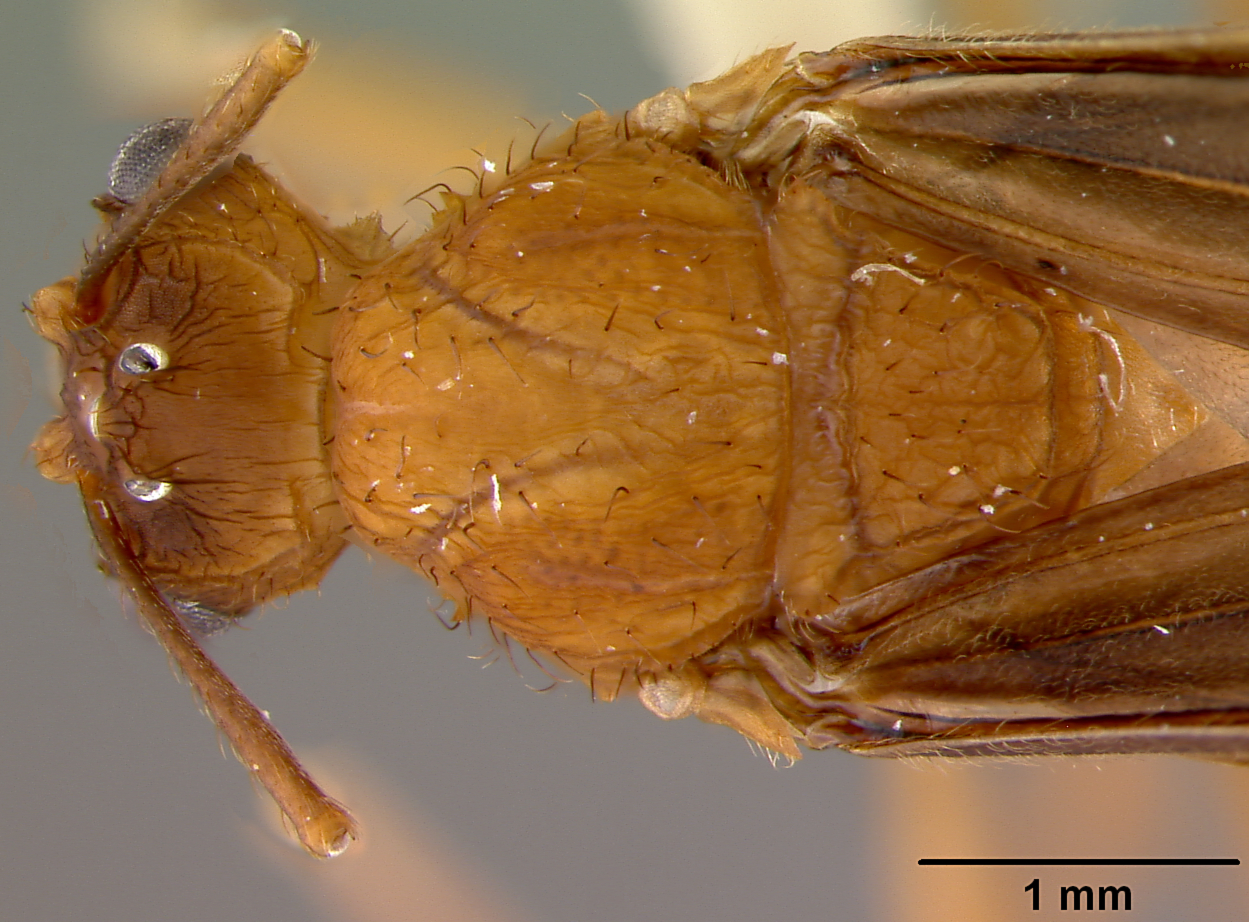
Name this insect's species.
Acromyrmex insinuator
